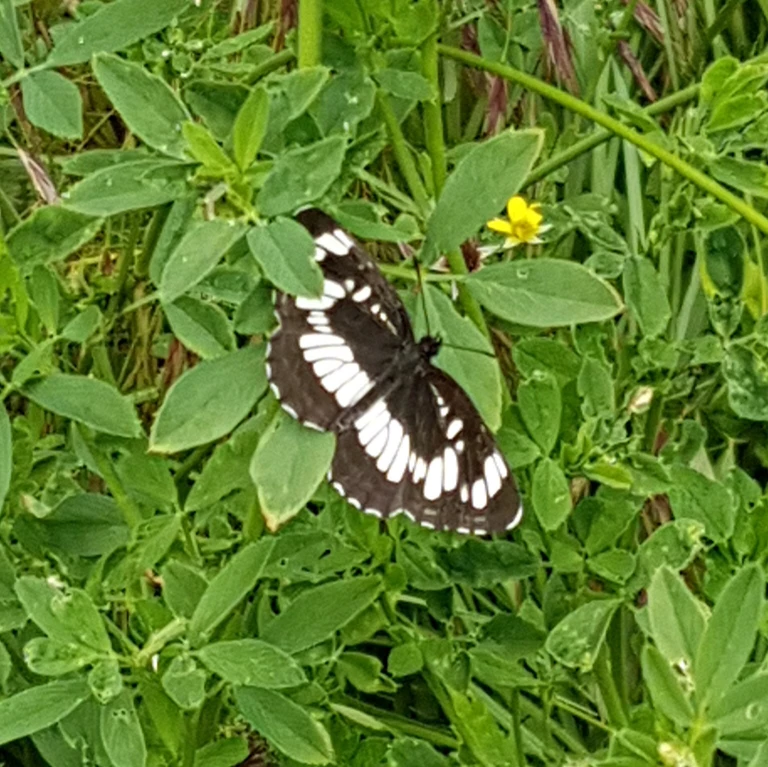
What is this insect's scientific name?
Neptis rivularis
